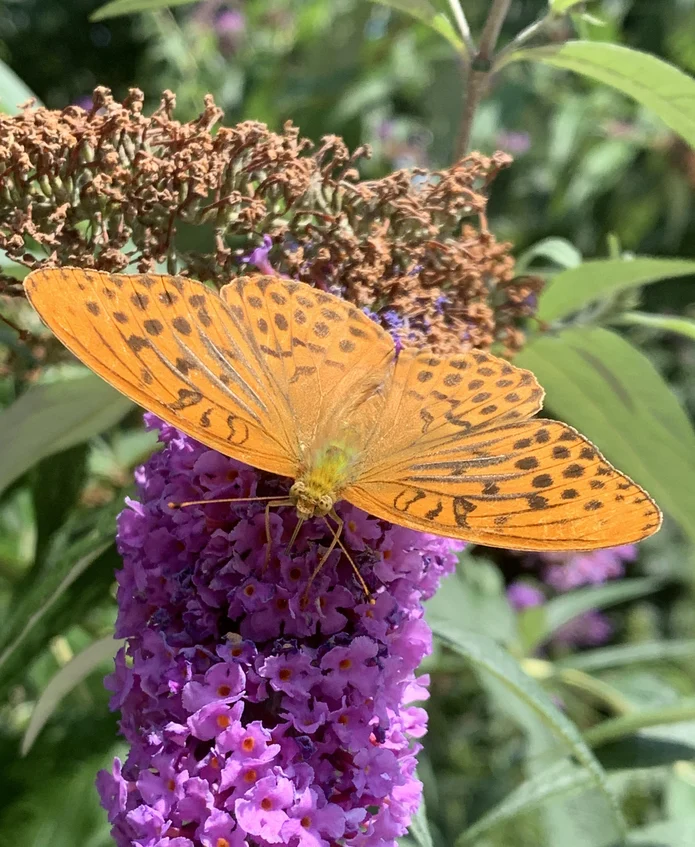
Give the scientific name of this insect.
Argynnis paphia
